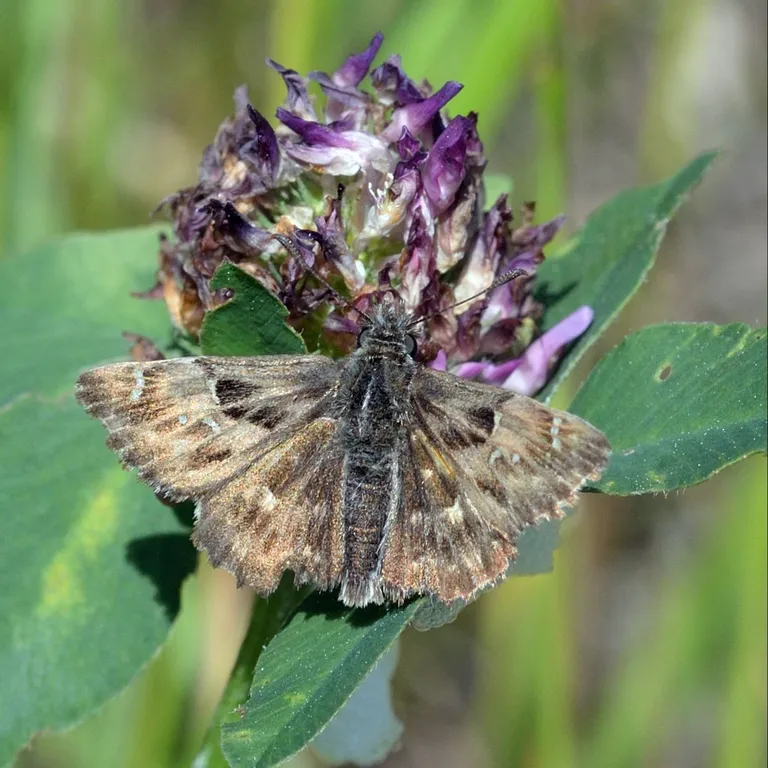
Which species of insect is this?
Carcharodus alceae
